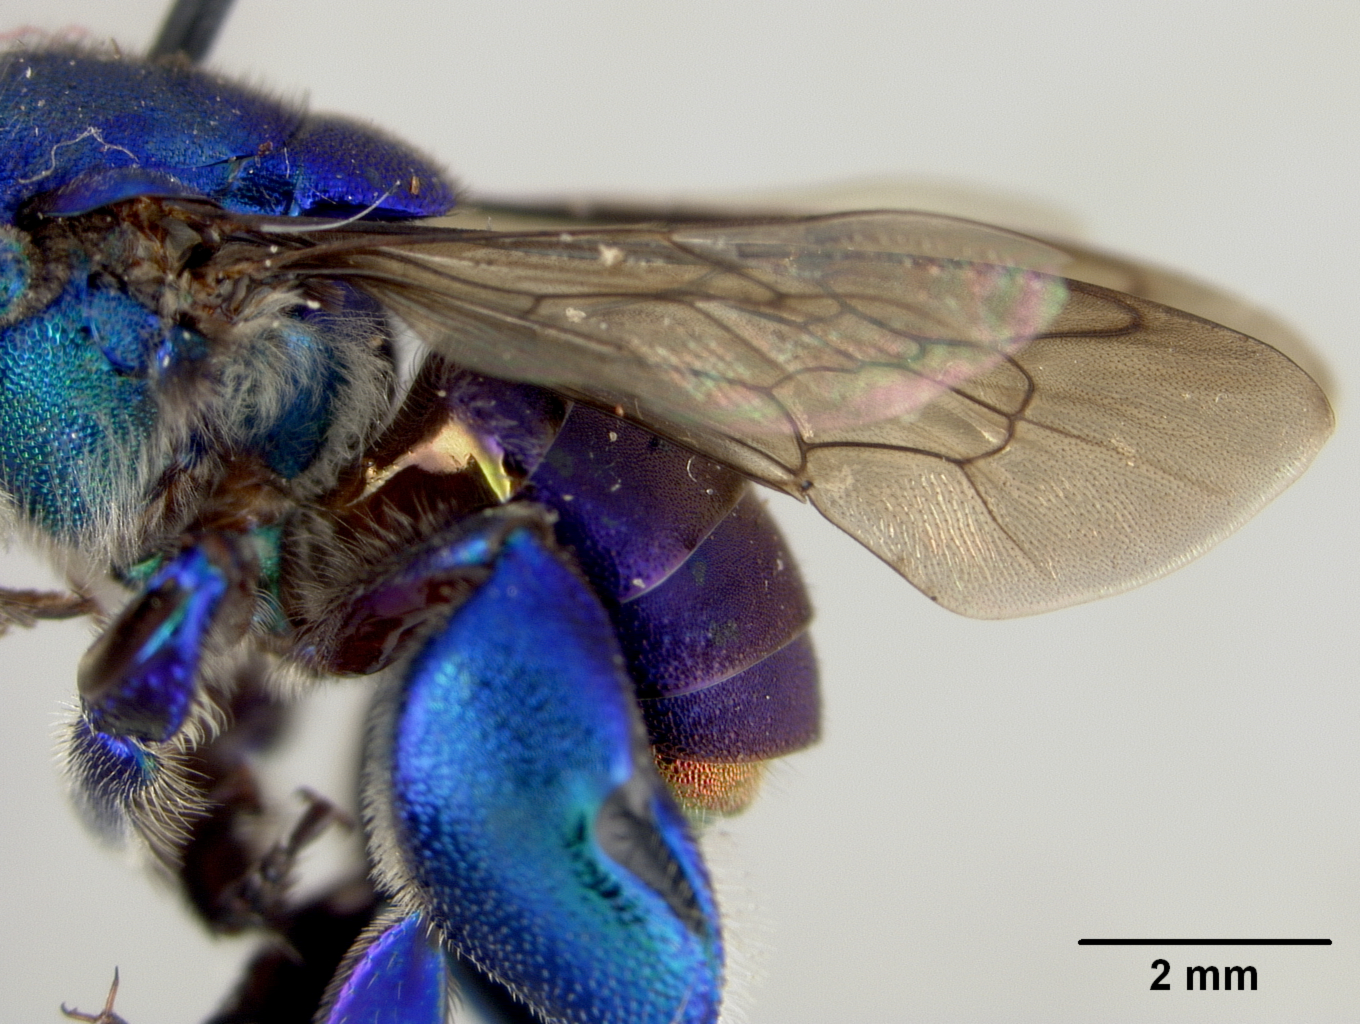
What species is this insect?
Euglossa bidentata
